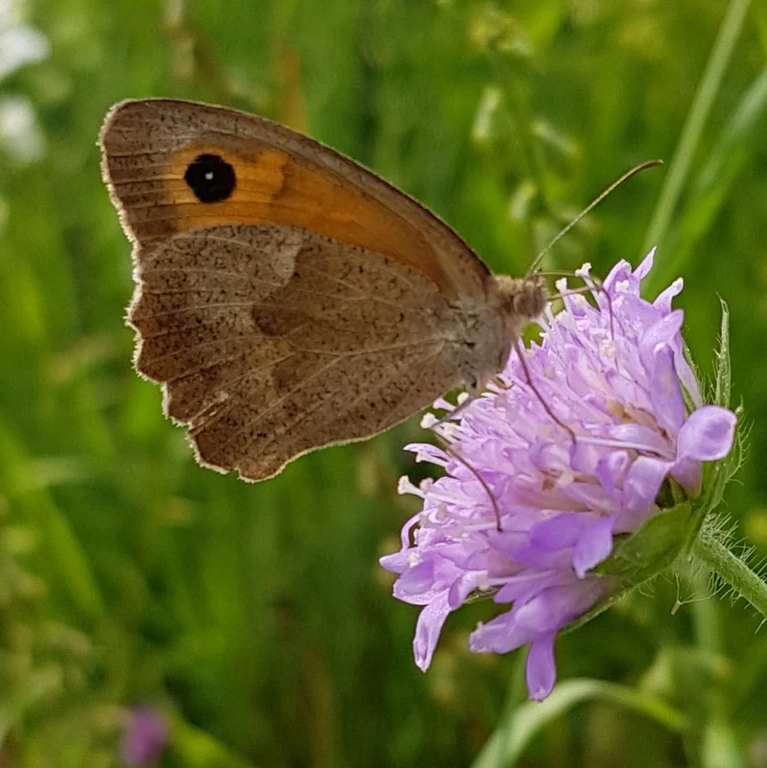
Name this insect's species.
Maniola jurtina
